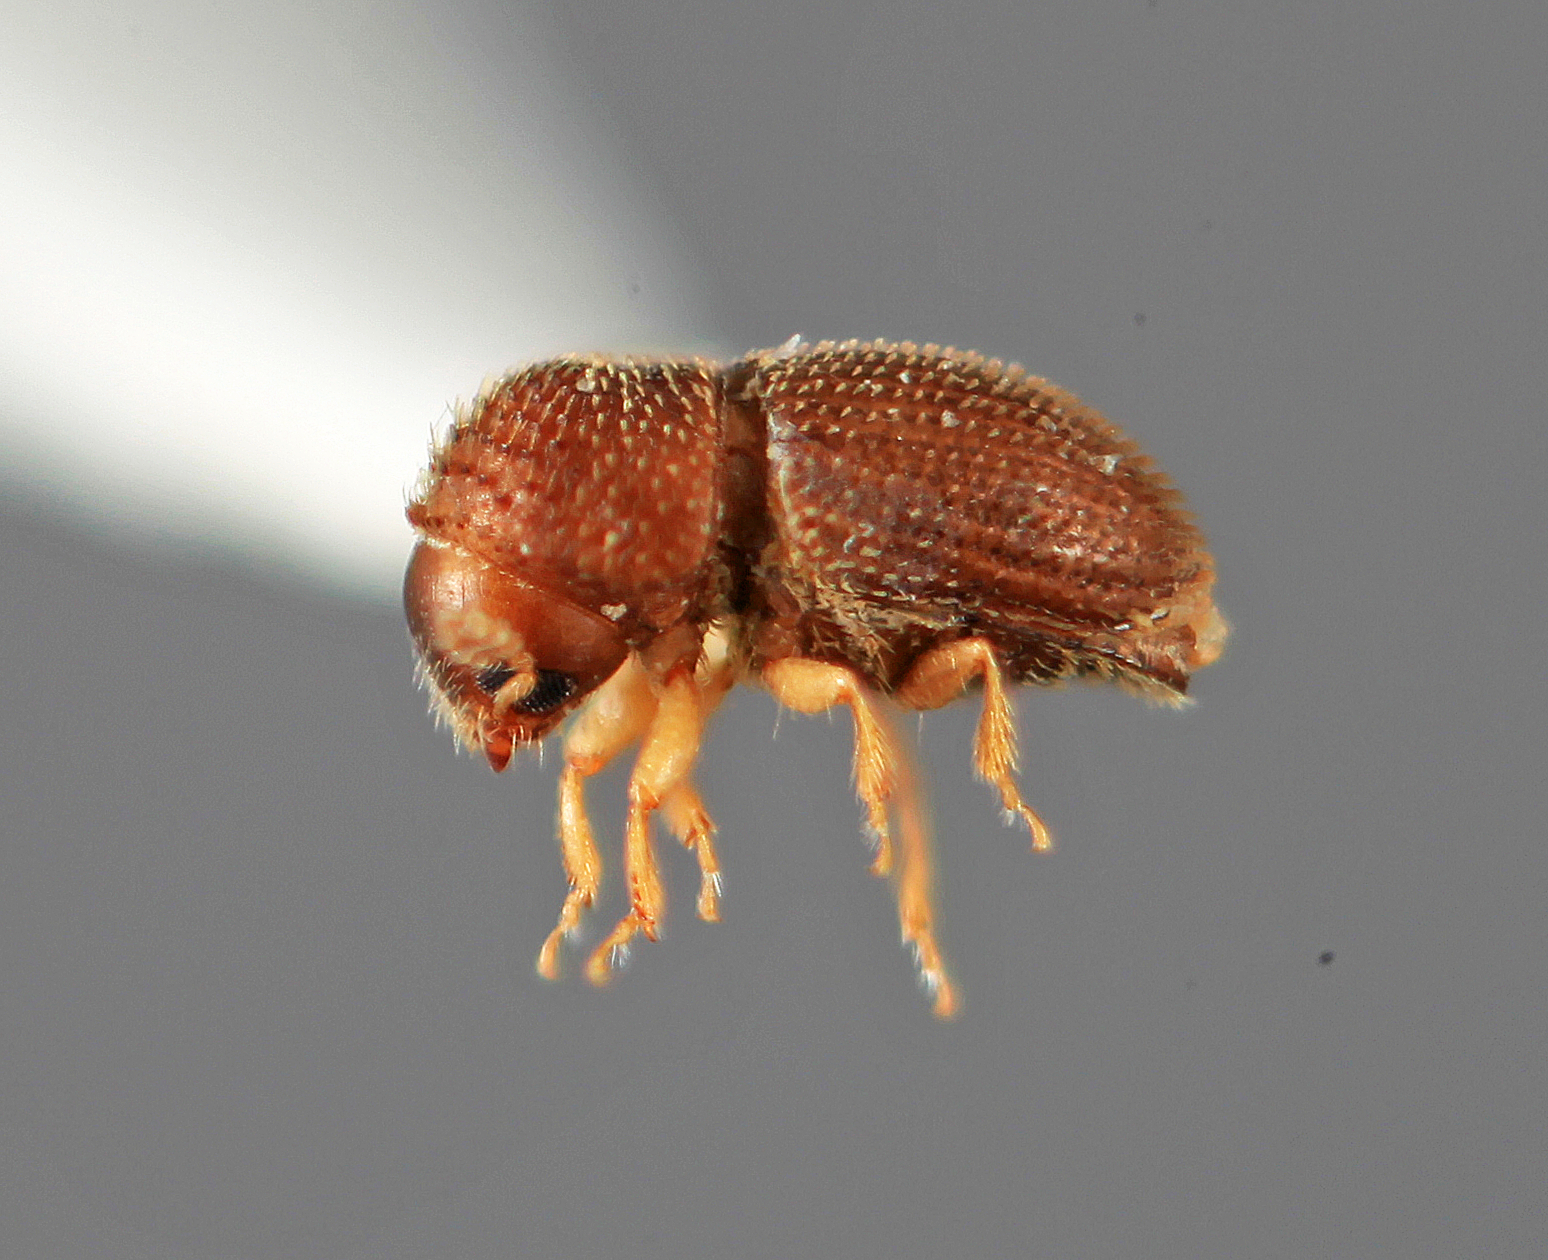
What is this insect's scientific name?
Hypothenemus nanellus
